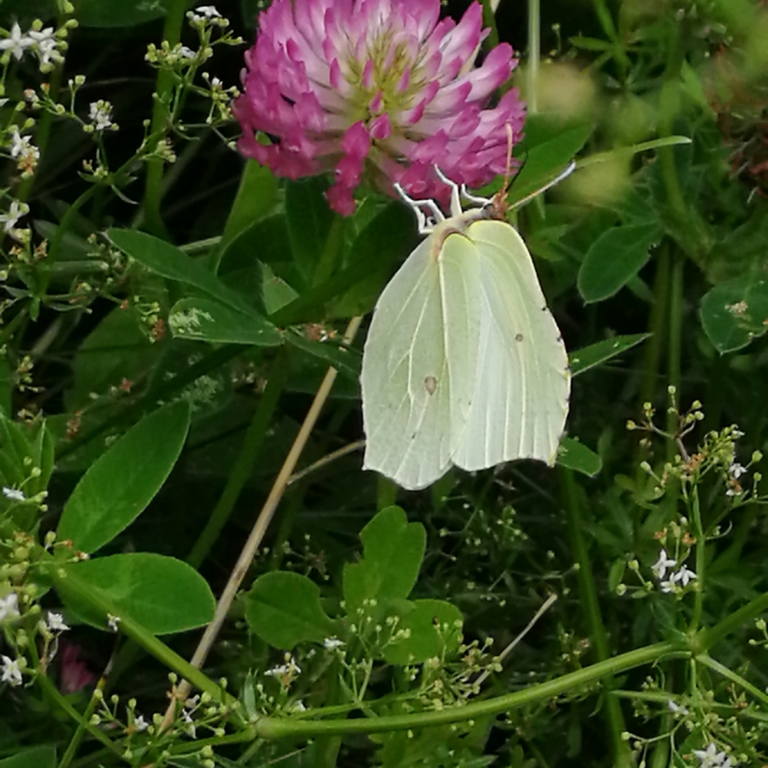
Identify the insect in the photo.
Gonepteryx rhamni
